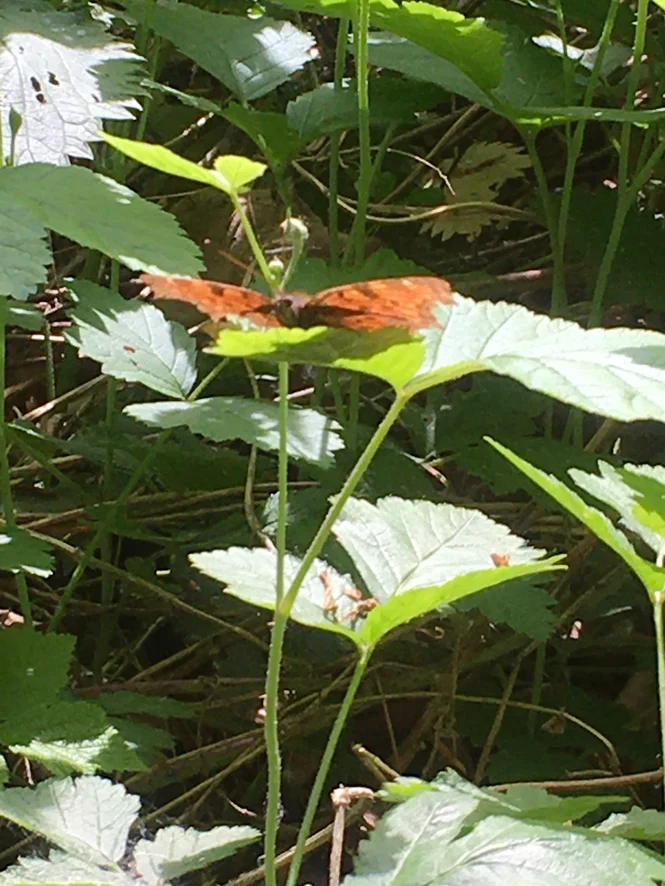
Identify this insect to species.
Polygonia c-album
